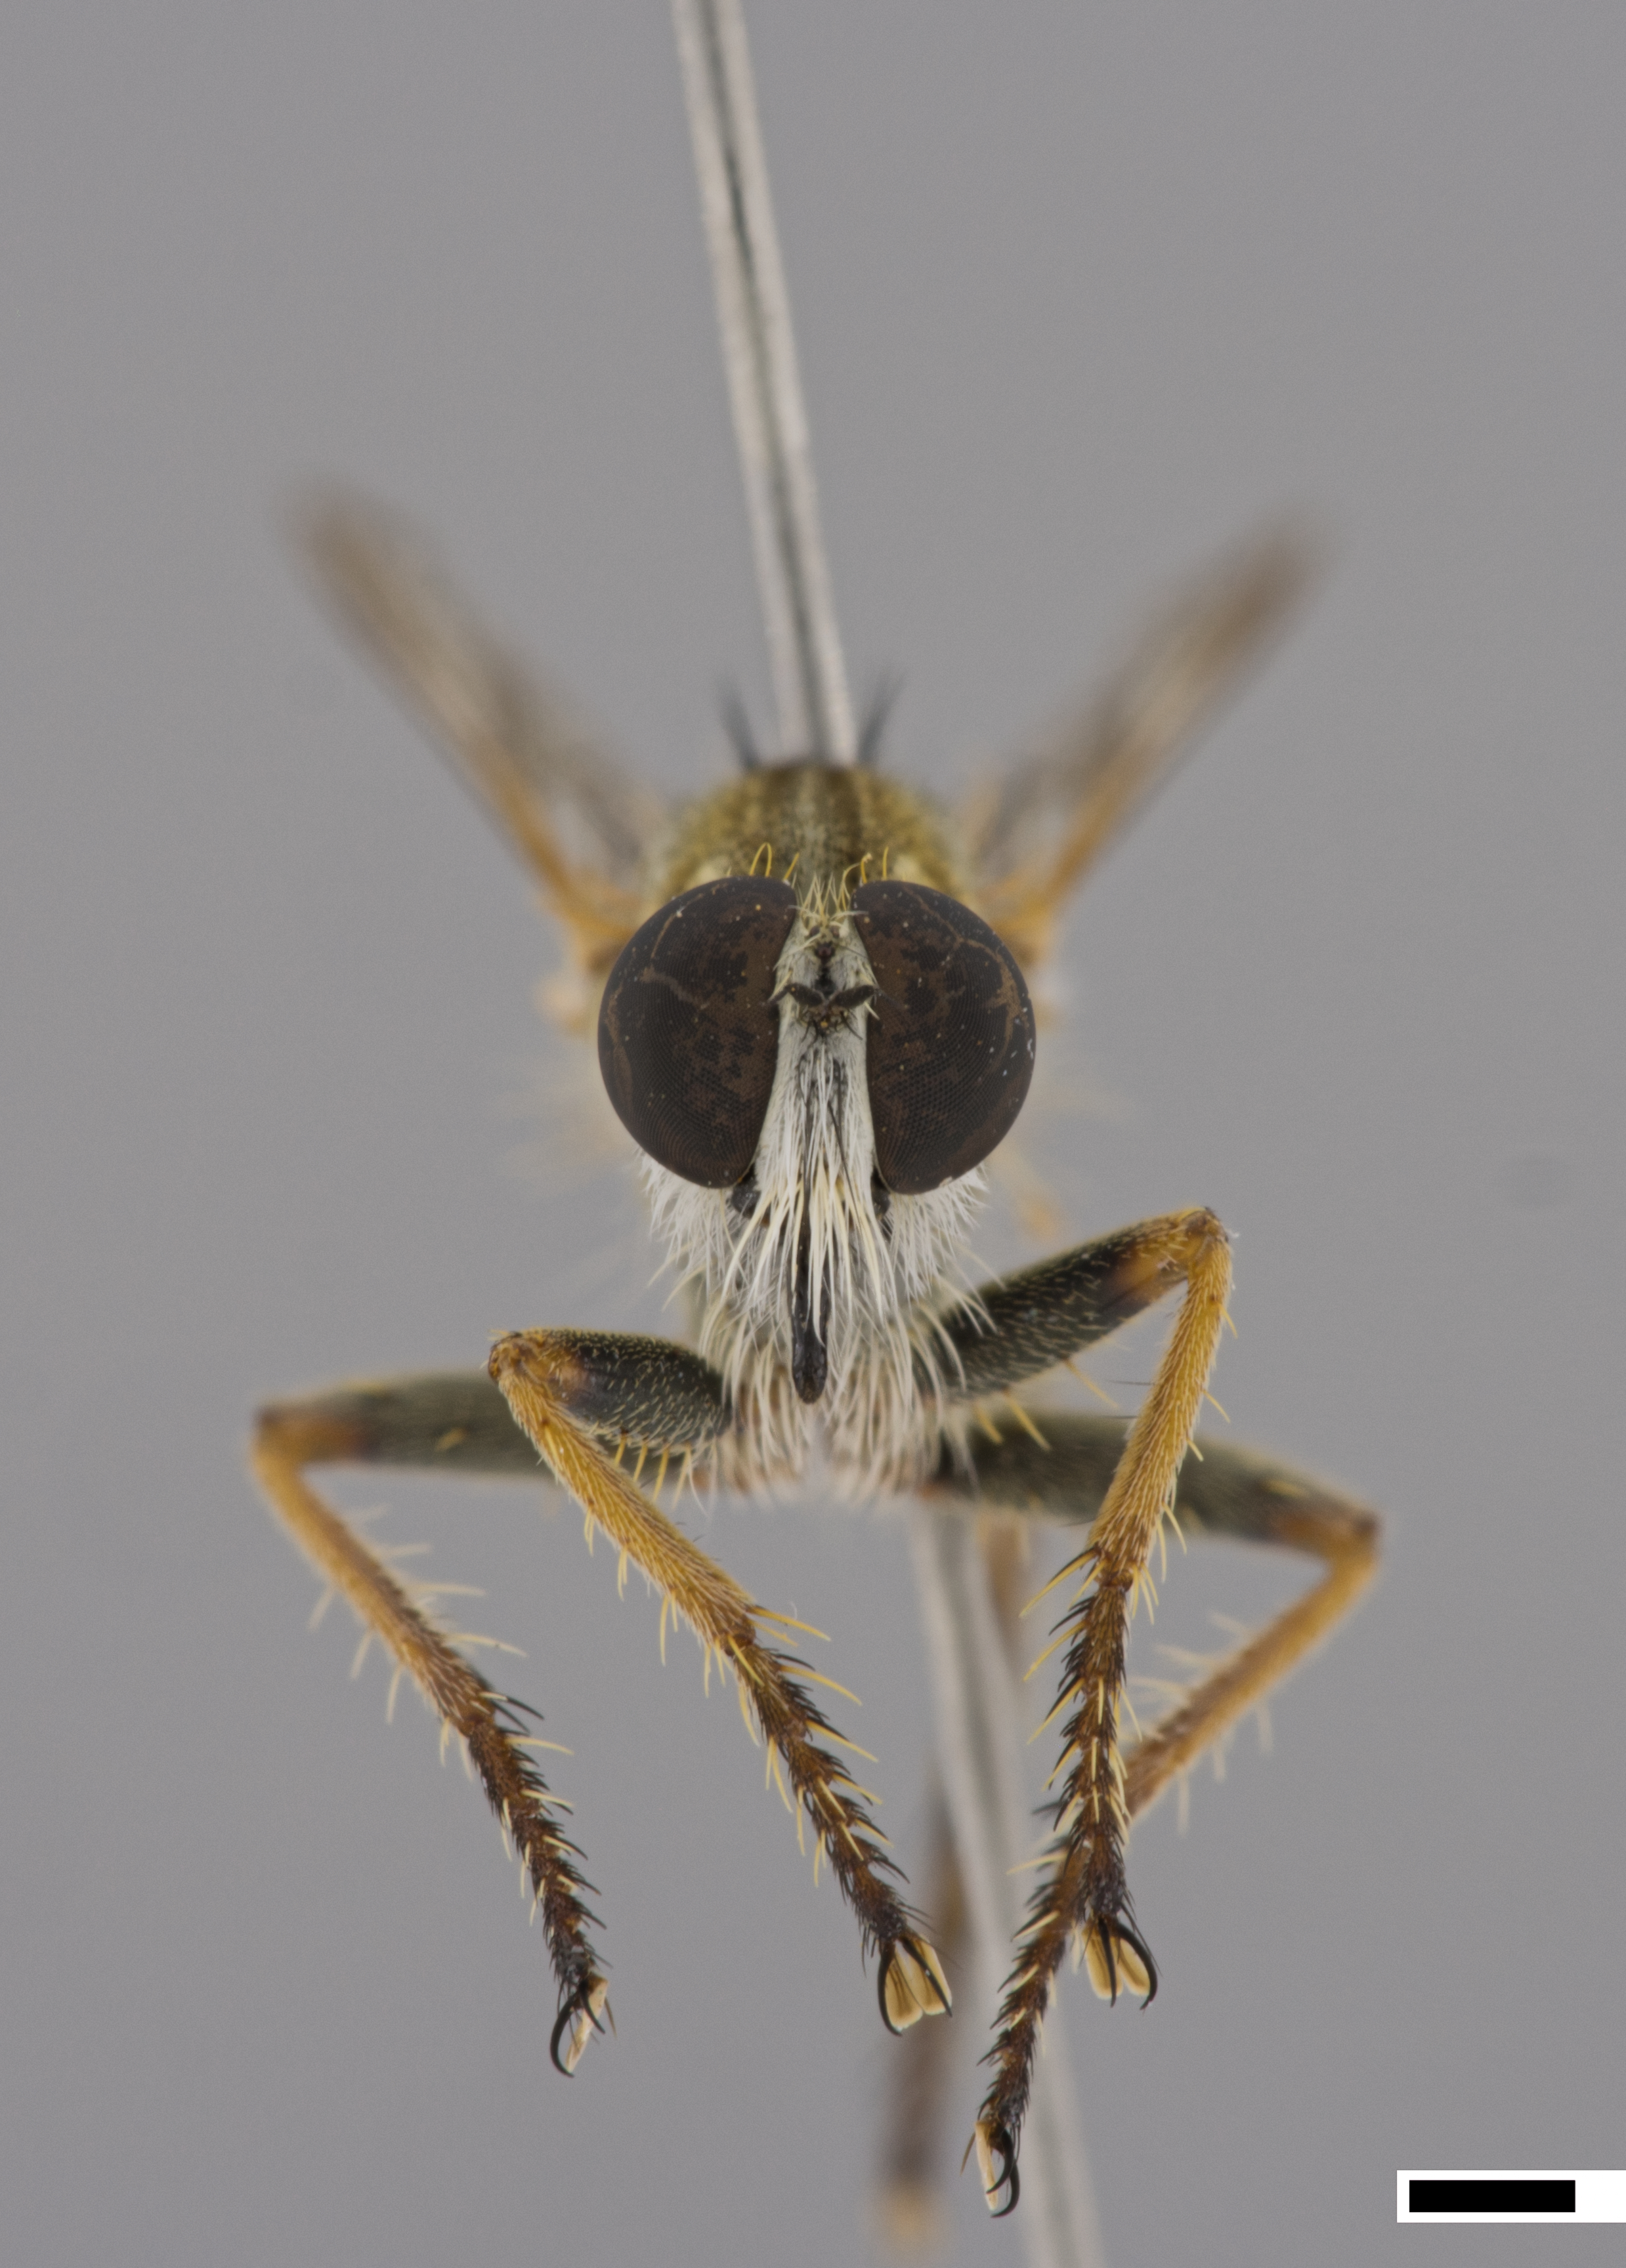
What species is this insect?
Synolcus acrobaptus
